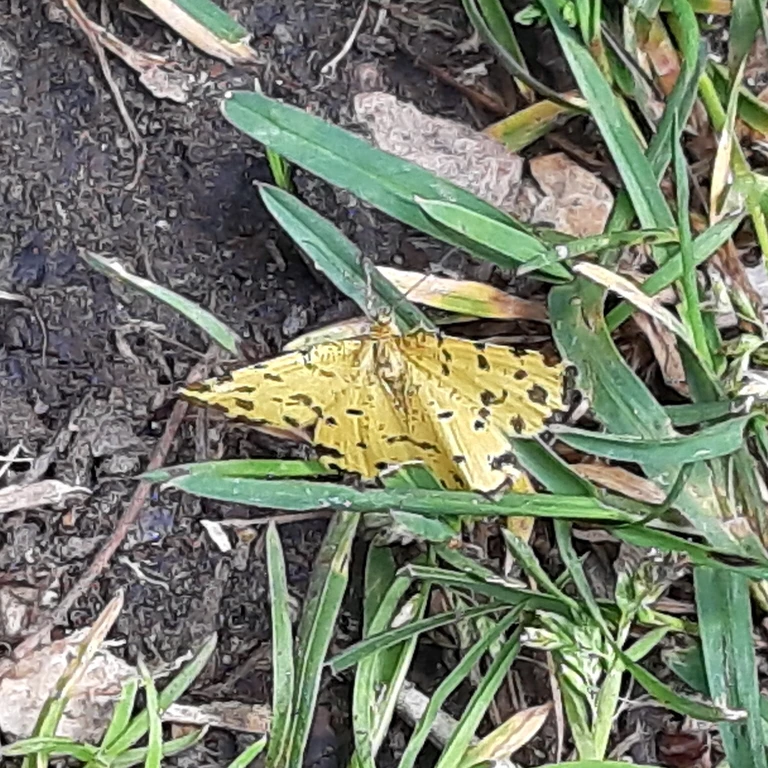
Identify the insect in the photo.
Pseudopanthera macularia
